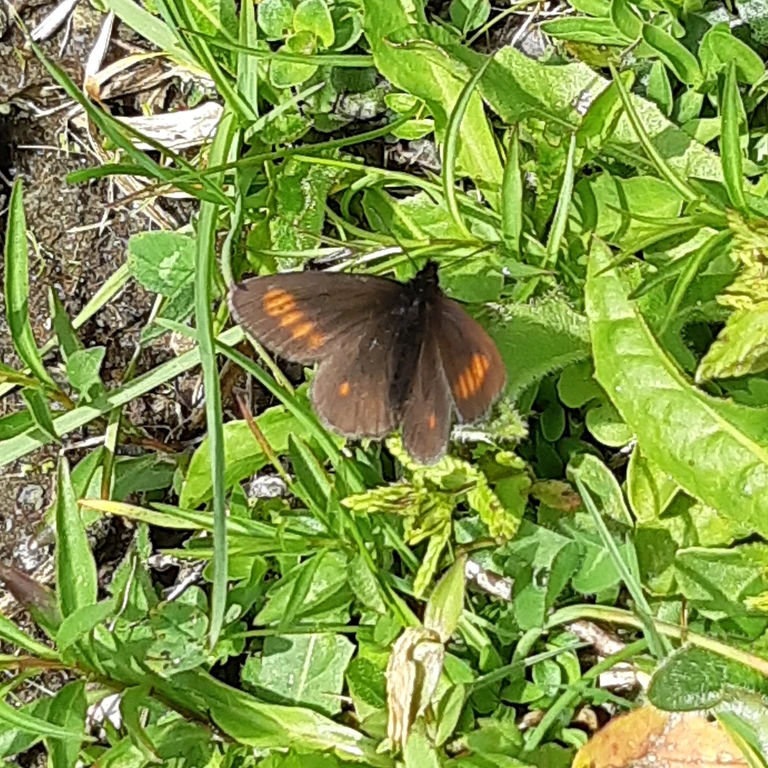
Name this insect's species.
Erebia eriphyle
